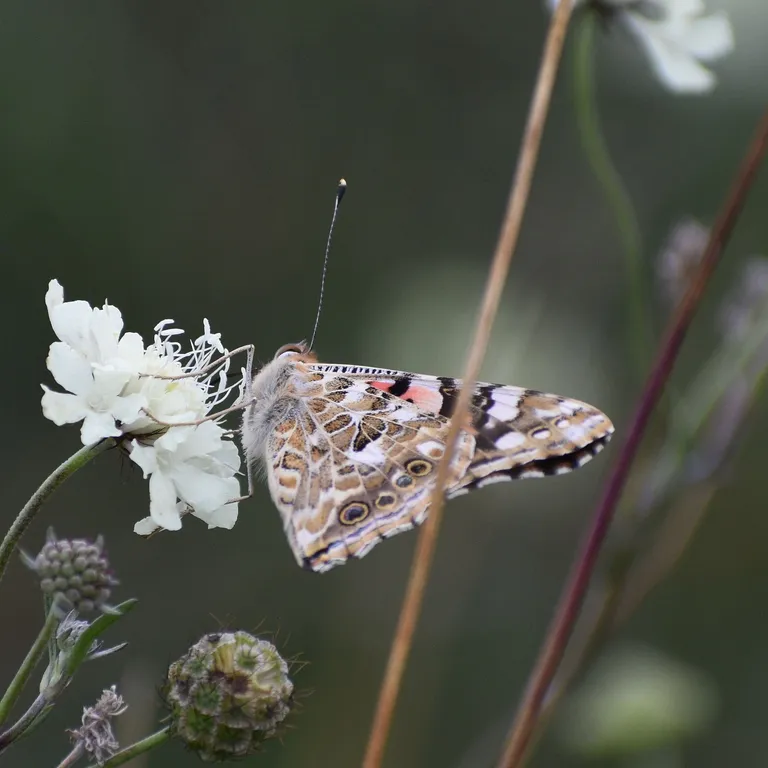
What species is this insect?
Vanessa cardui
